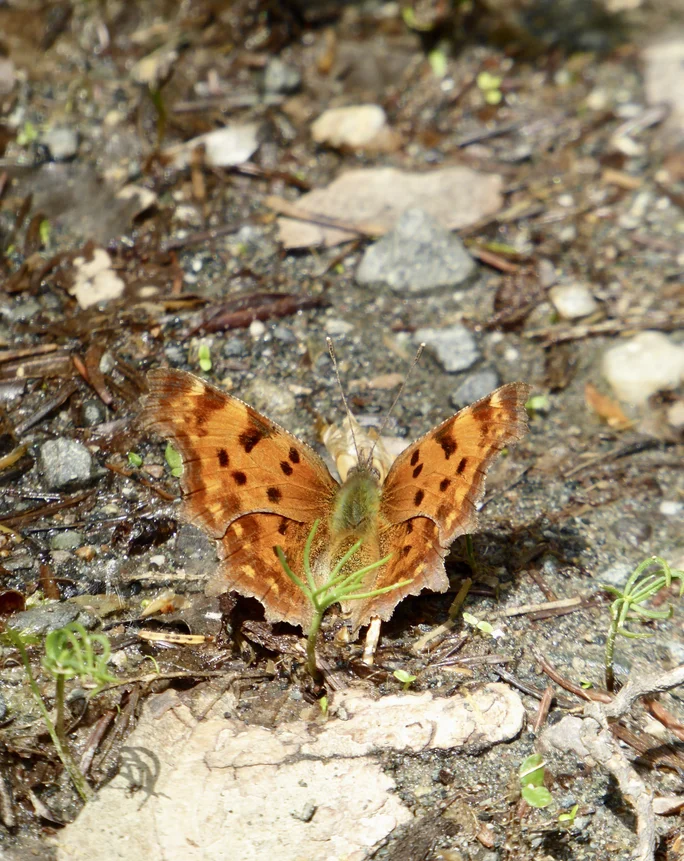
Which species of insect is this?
Polygonia c-album
